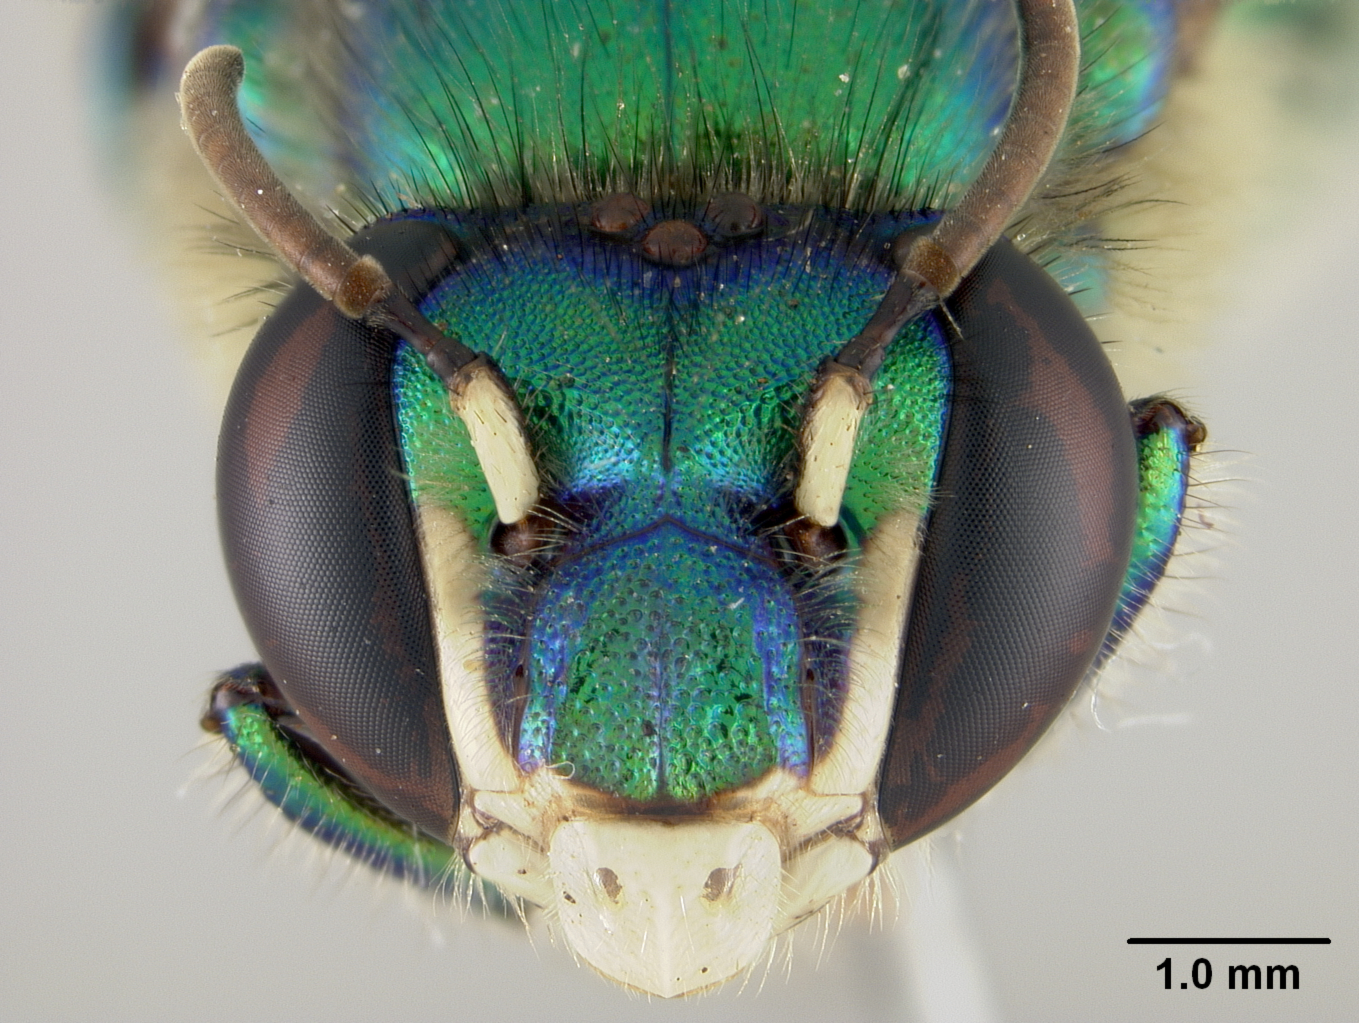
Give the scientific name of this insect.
Euglossa nigrosignata
